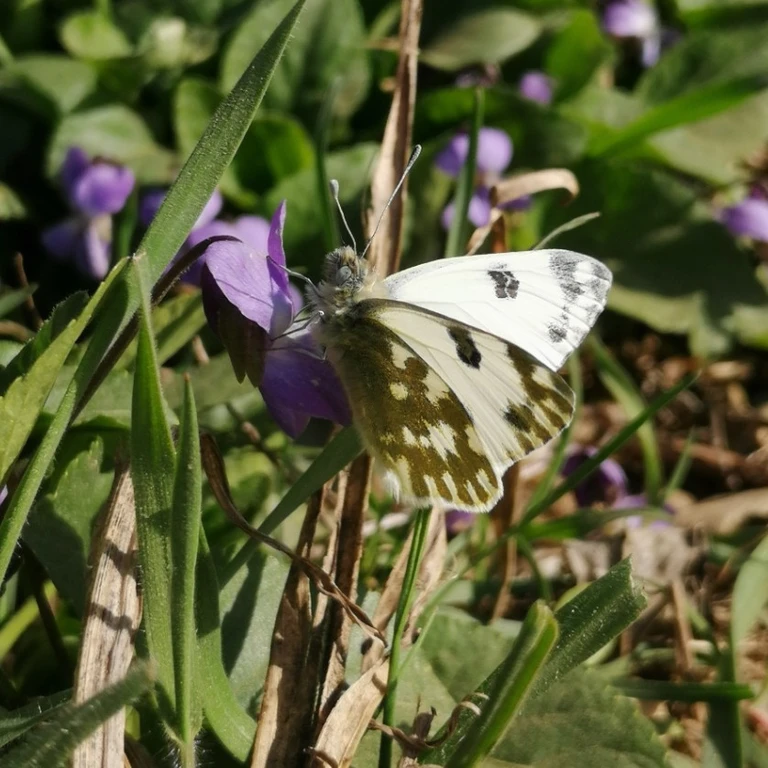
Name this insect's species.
Pontia edusa
